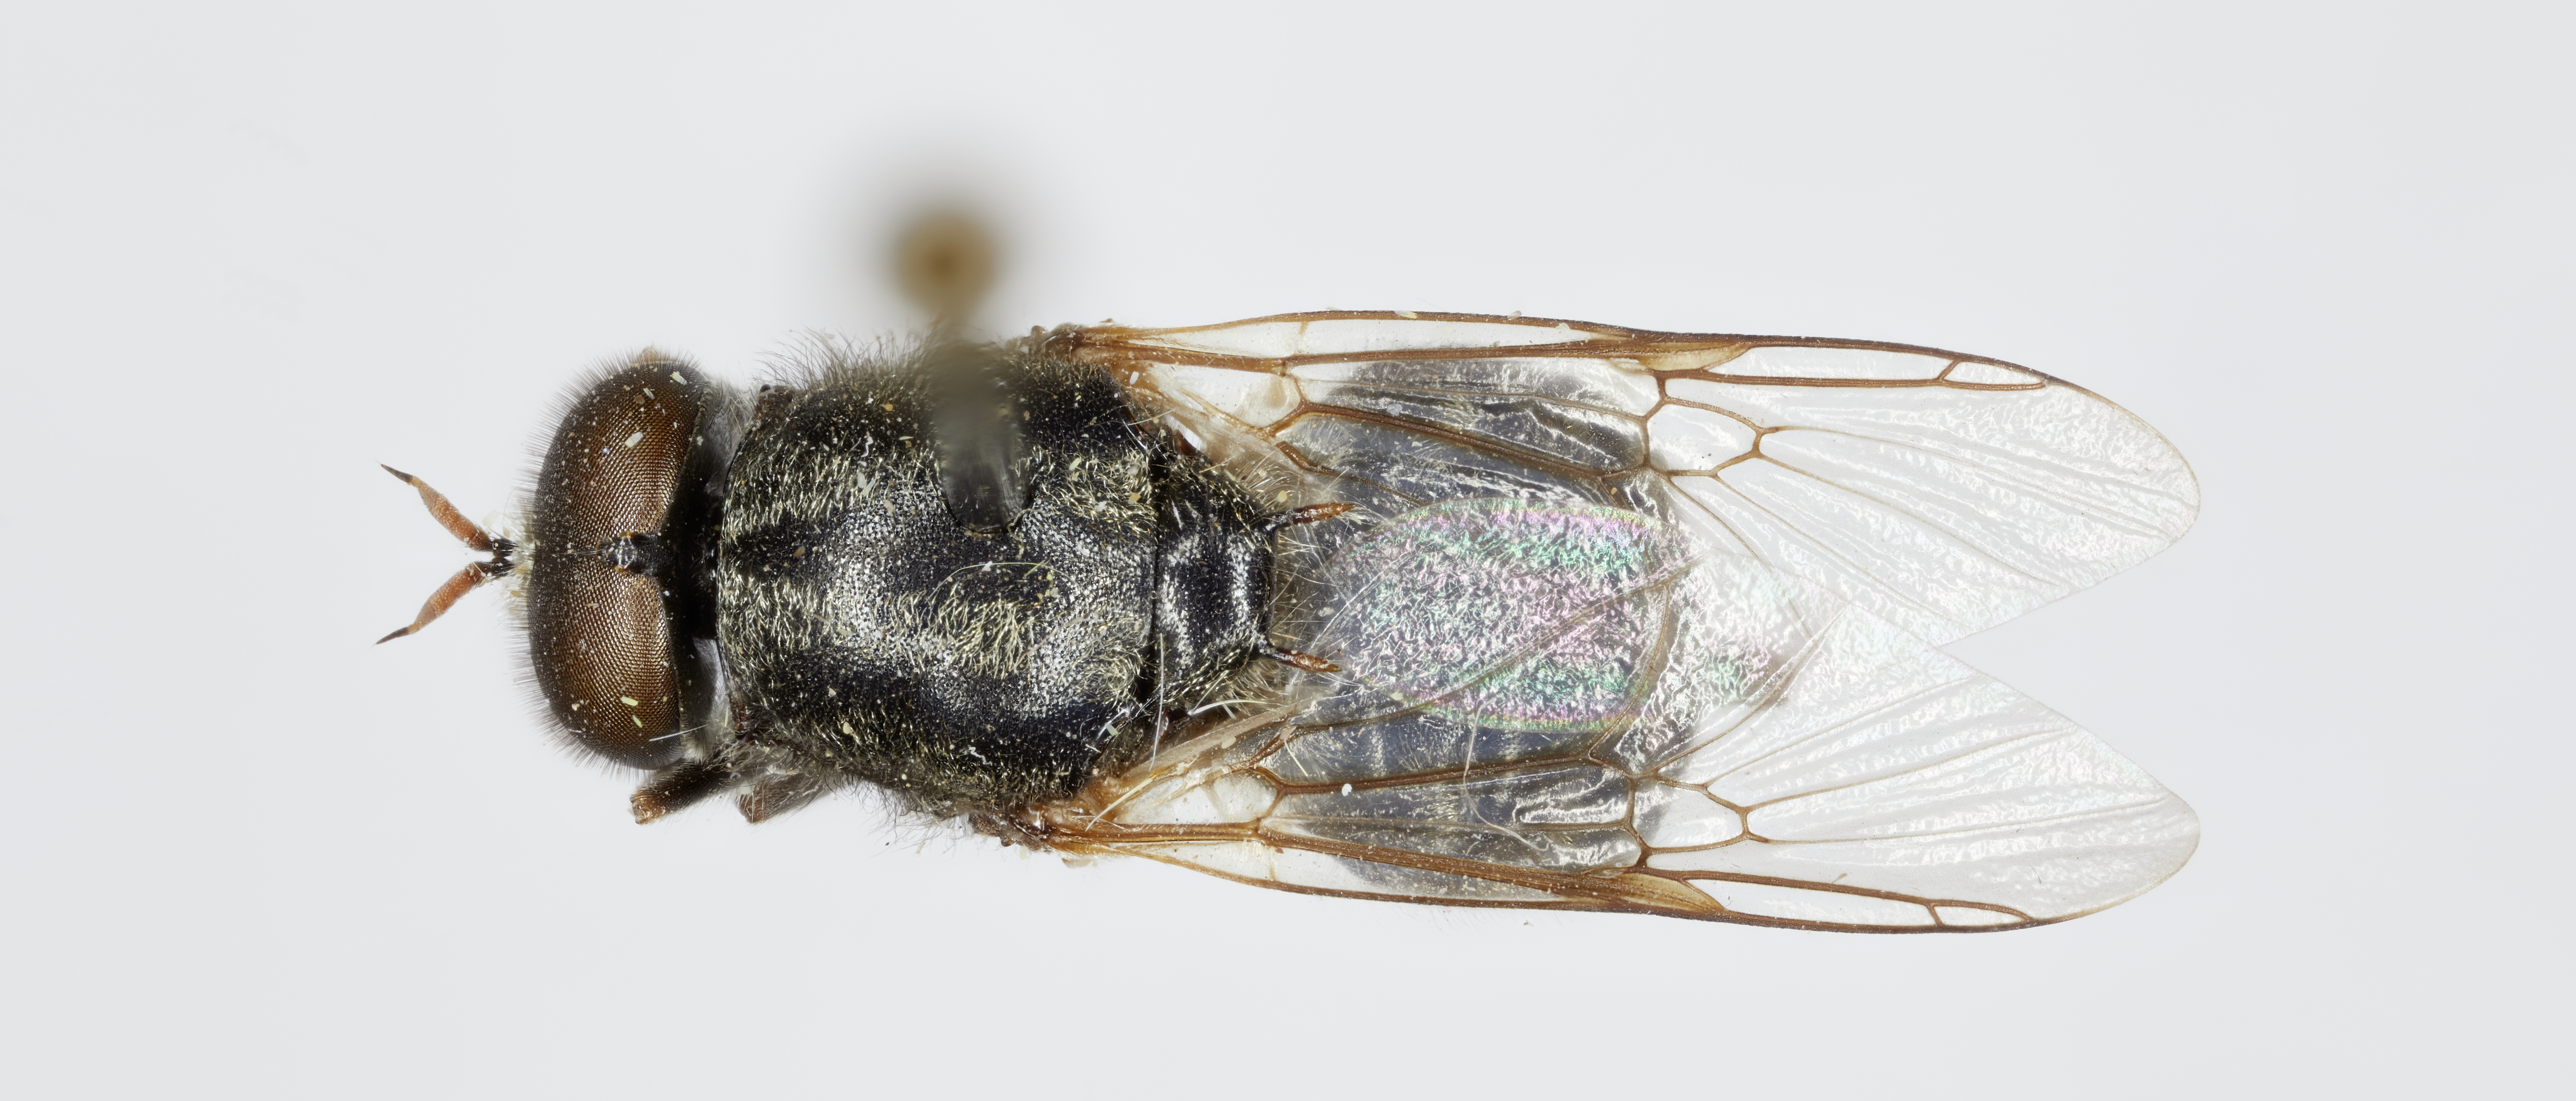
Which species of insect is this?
Adoxomyia tenuicornis
